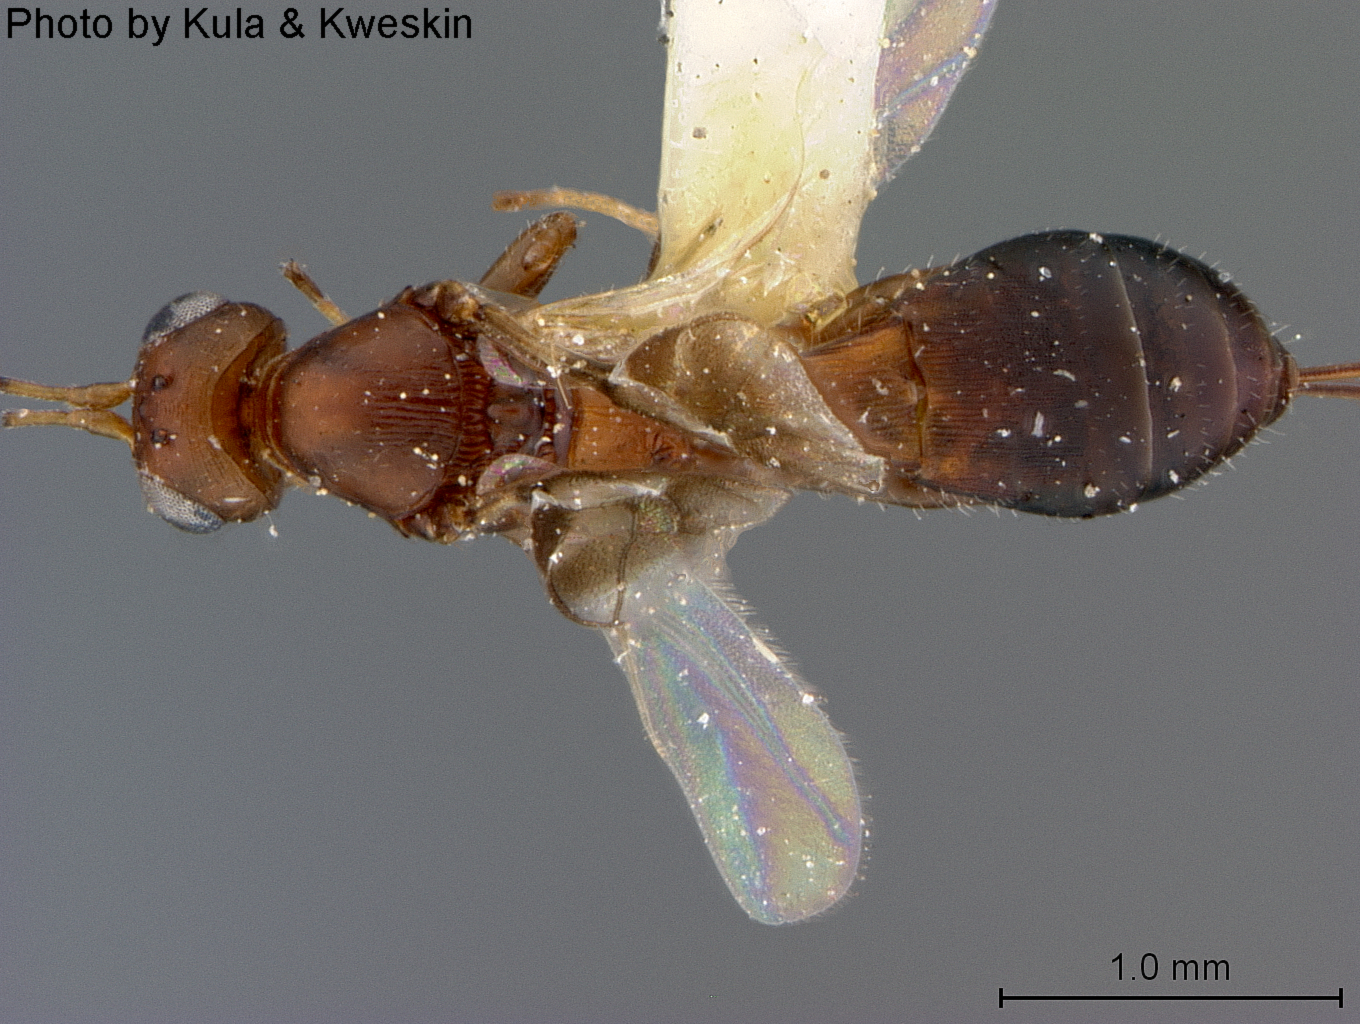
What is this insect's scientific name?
Callihormius stigmatus
